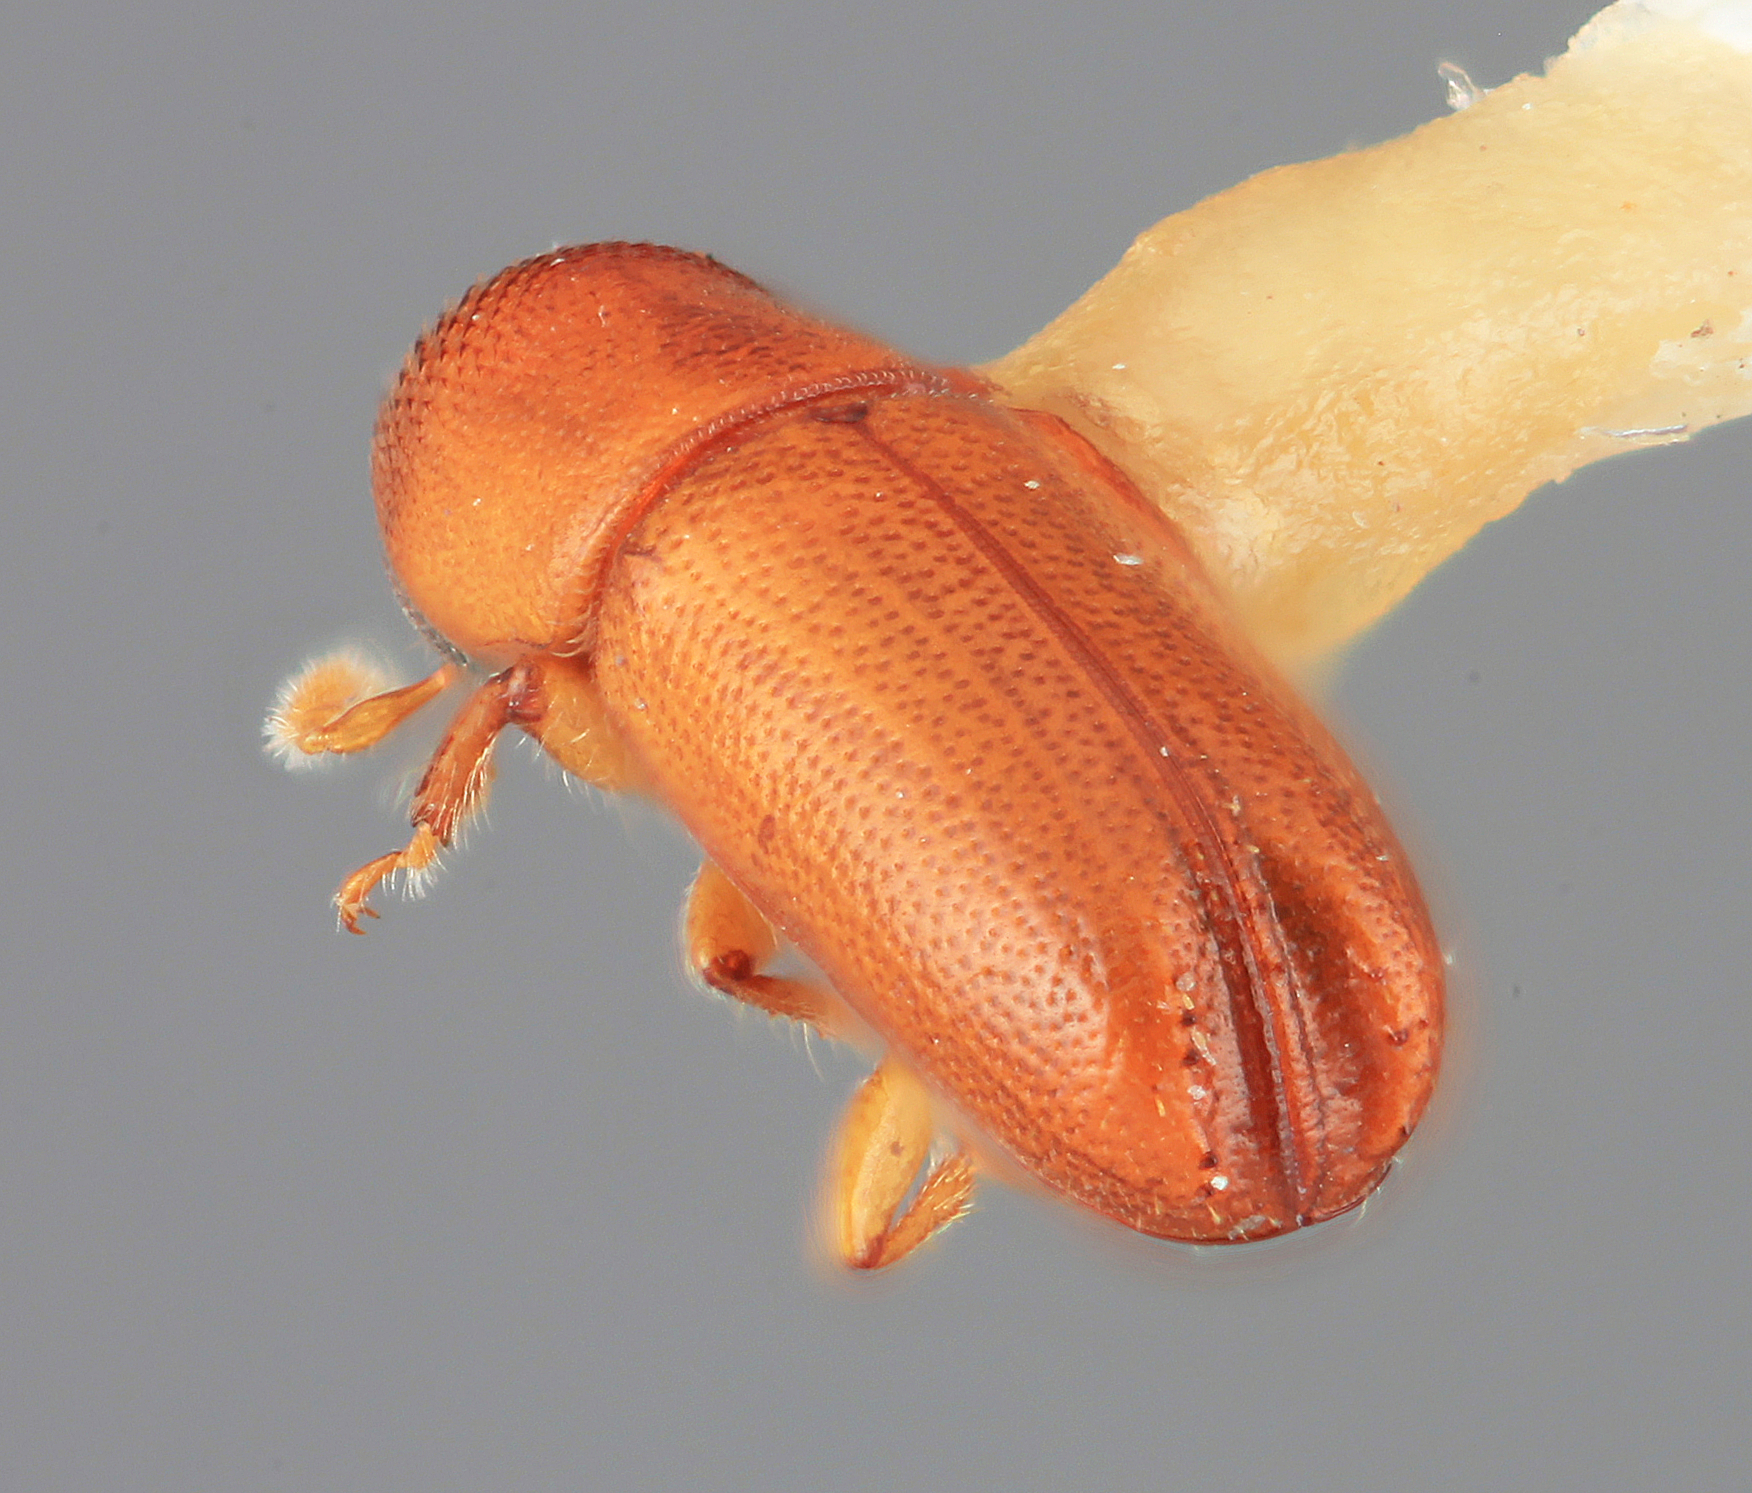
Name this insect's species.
Araptus laudatus
